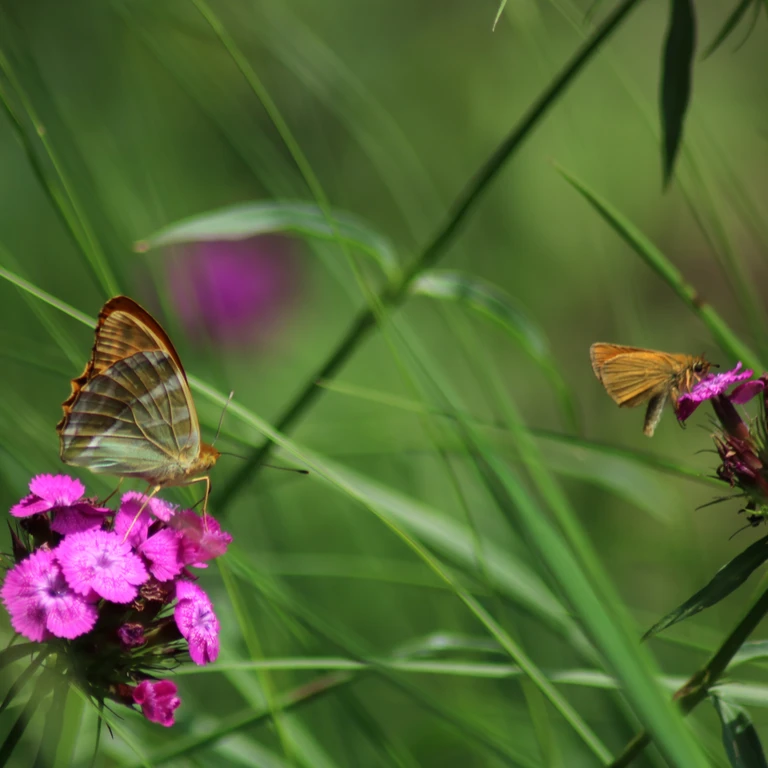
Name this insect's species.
Argynnis paphia
